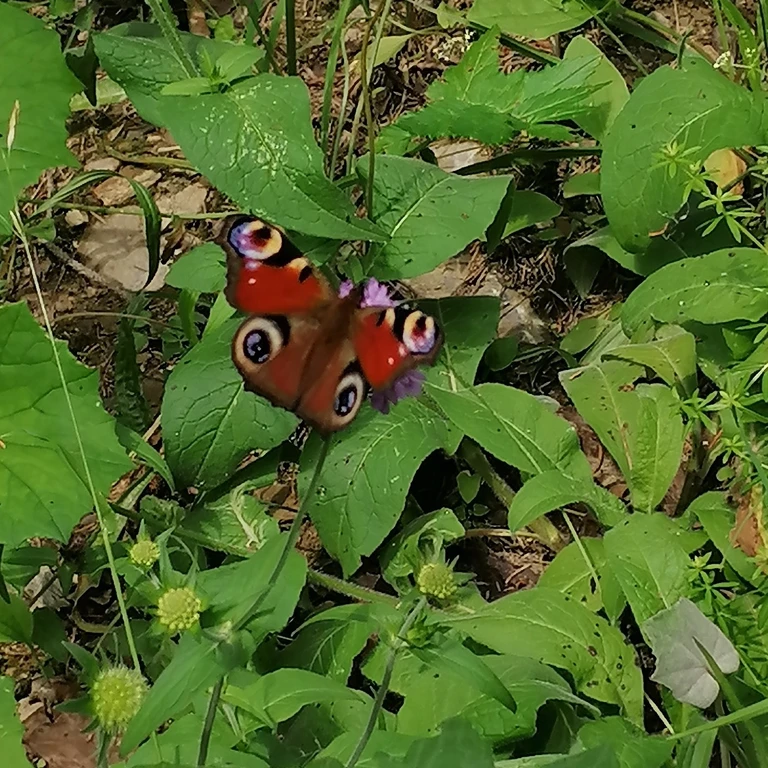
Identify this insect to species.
Aglais io
